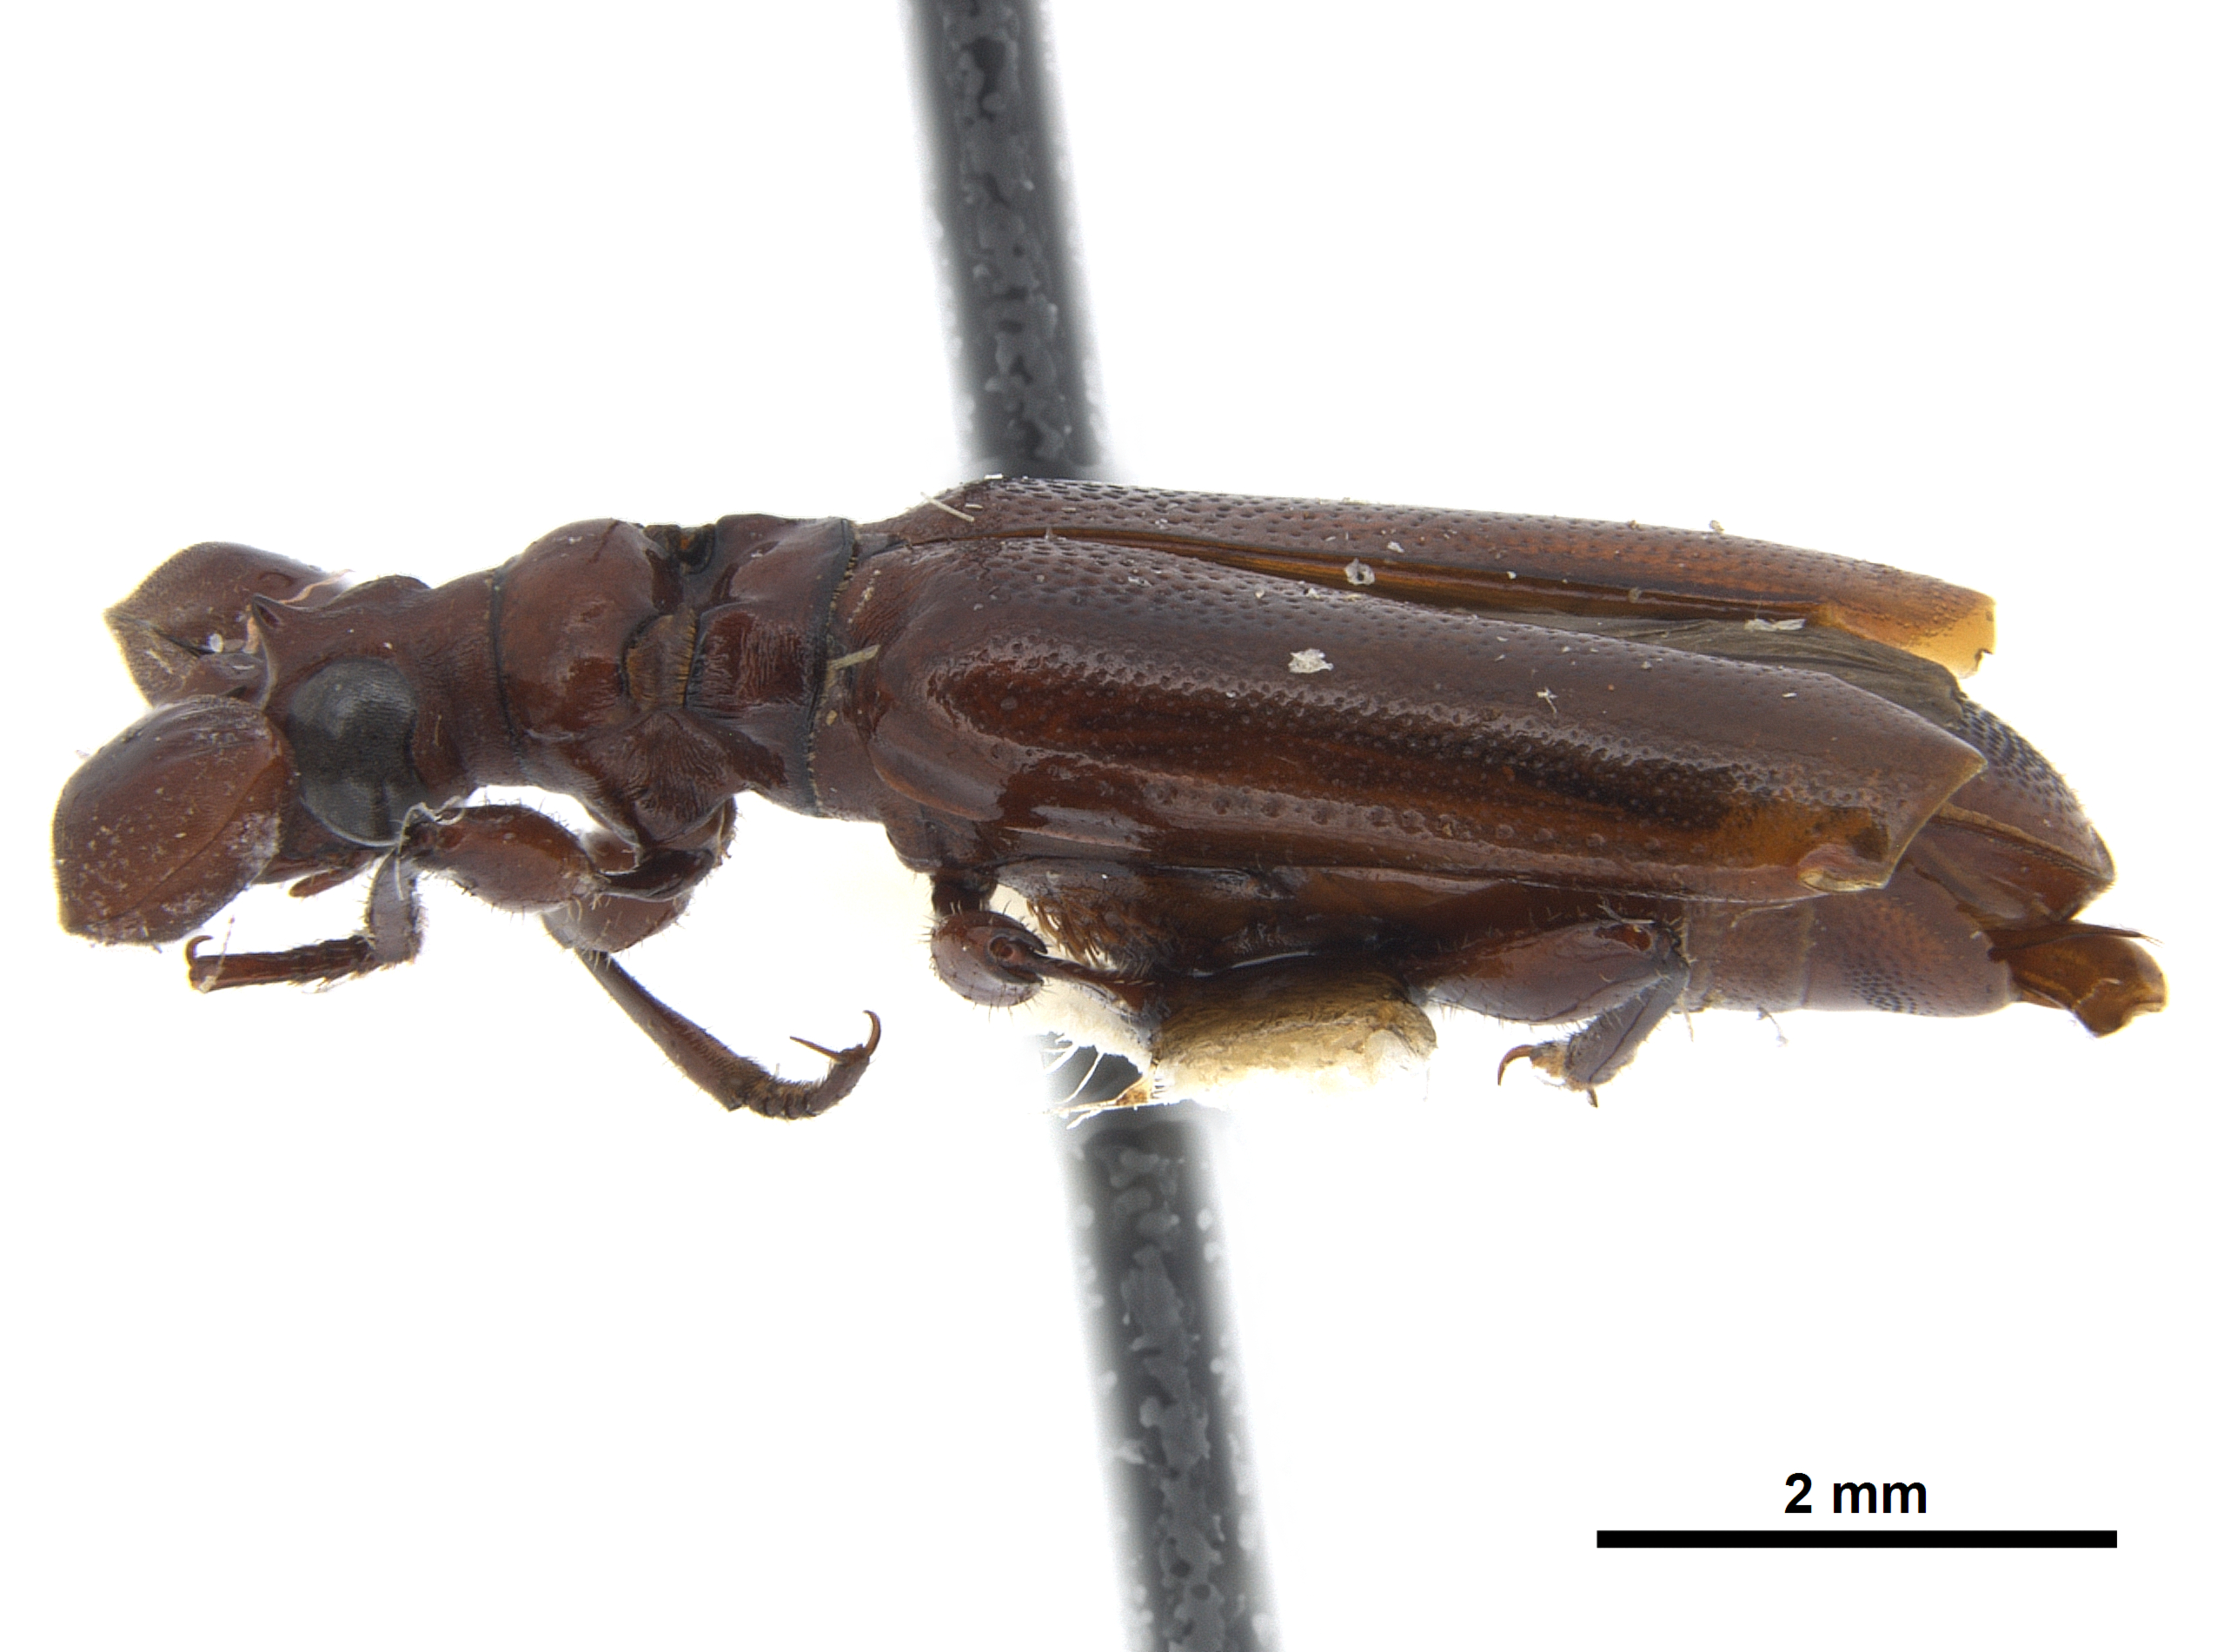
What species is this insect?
Paussus cridae
